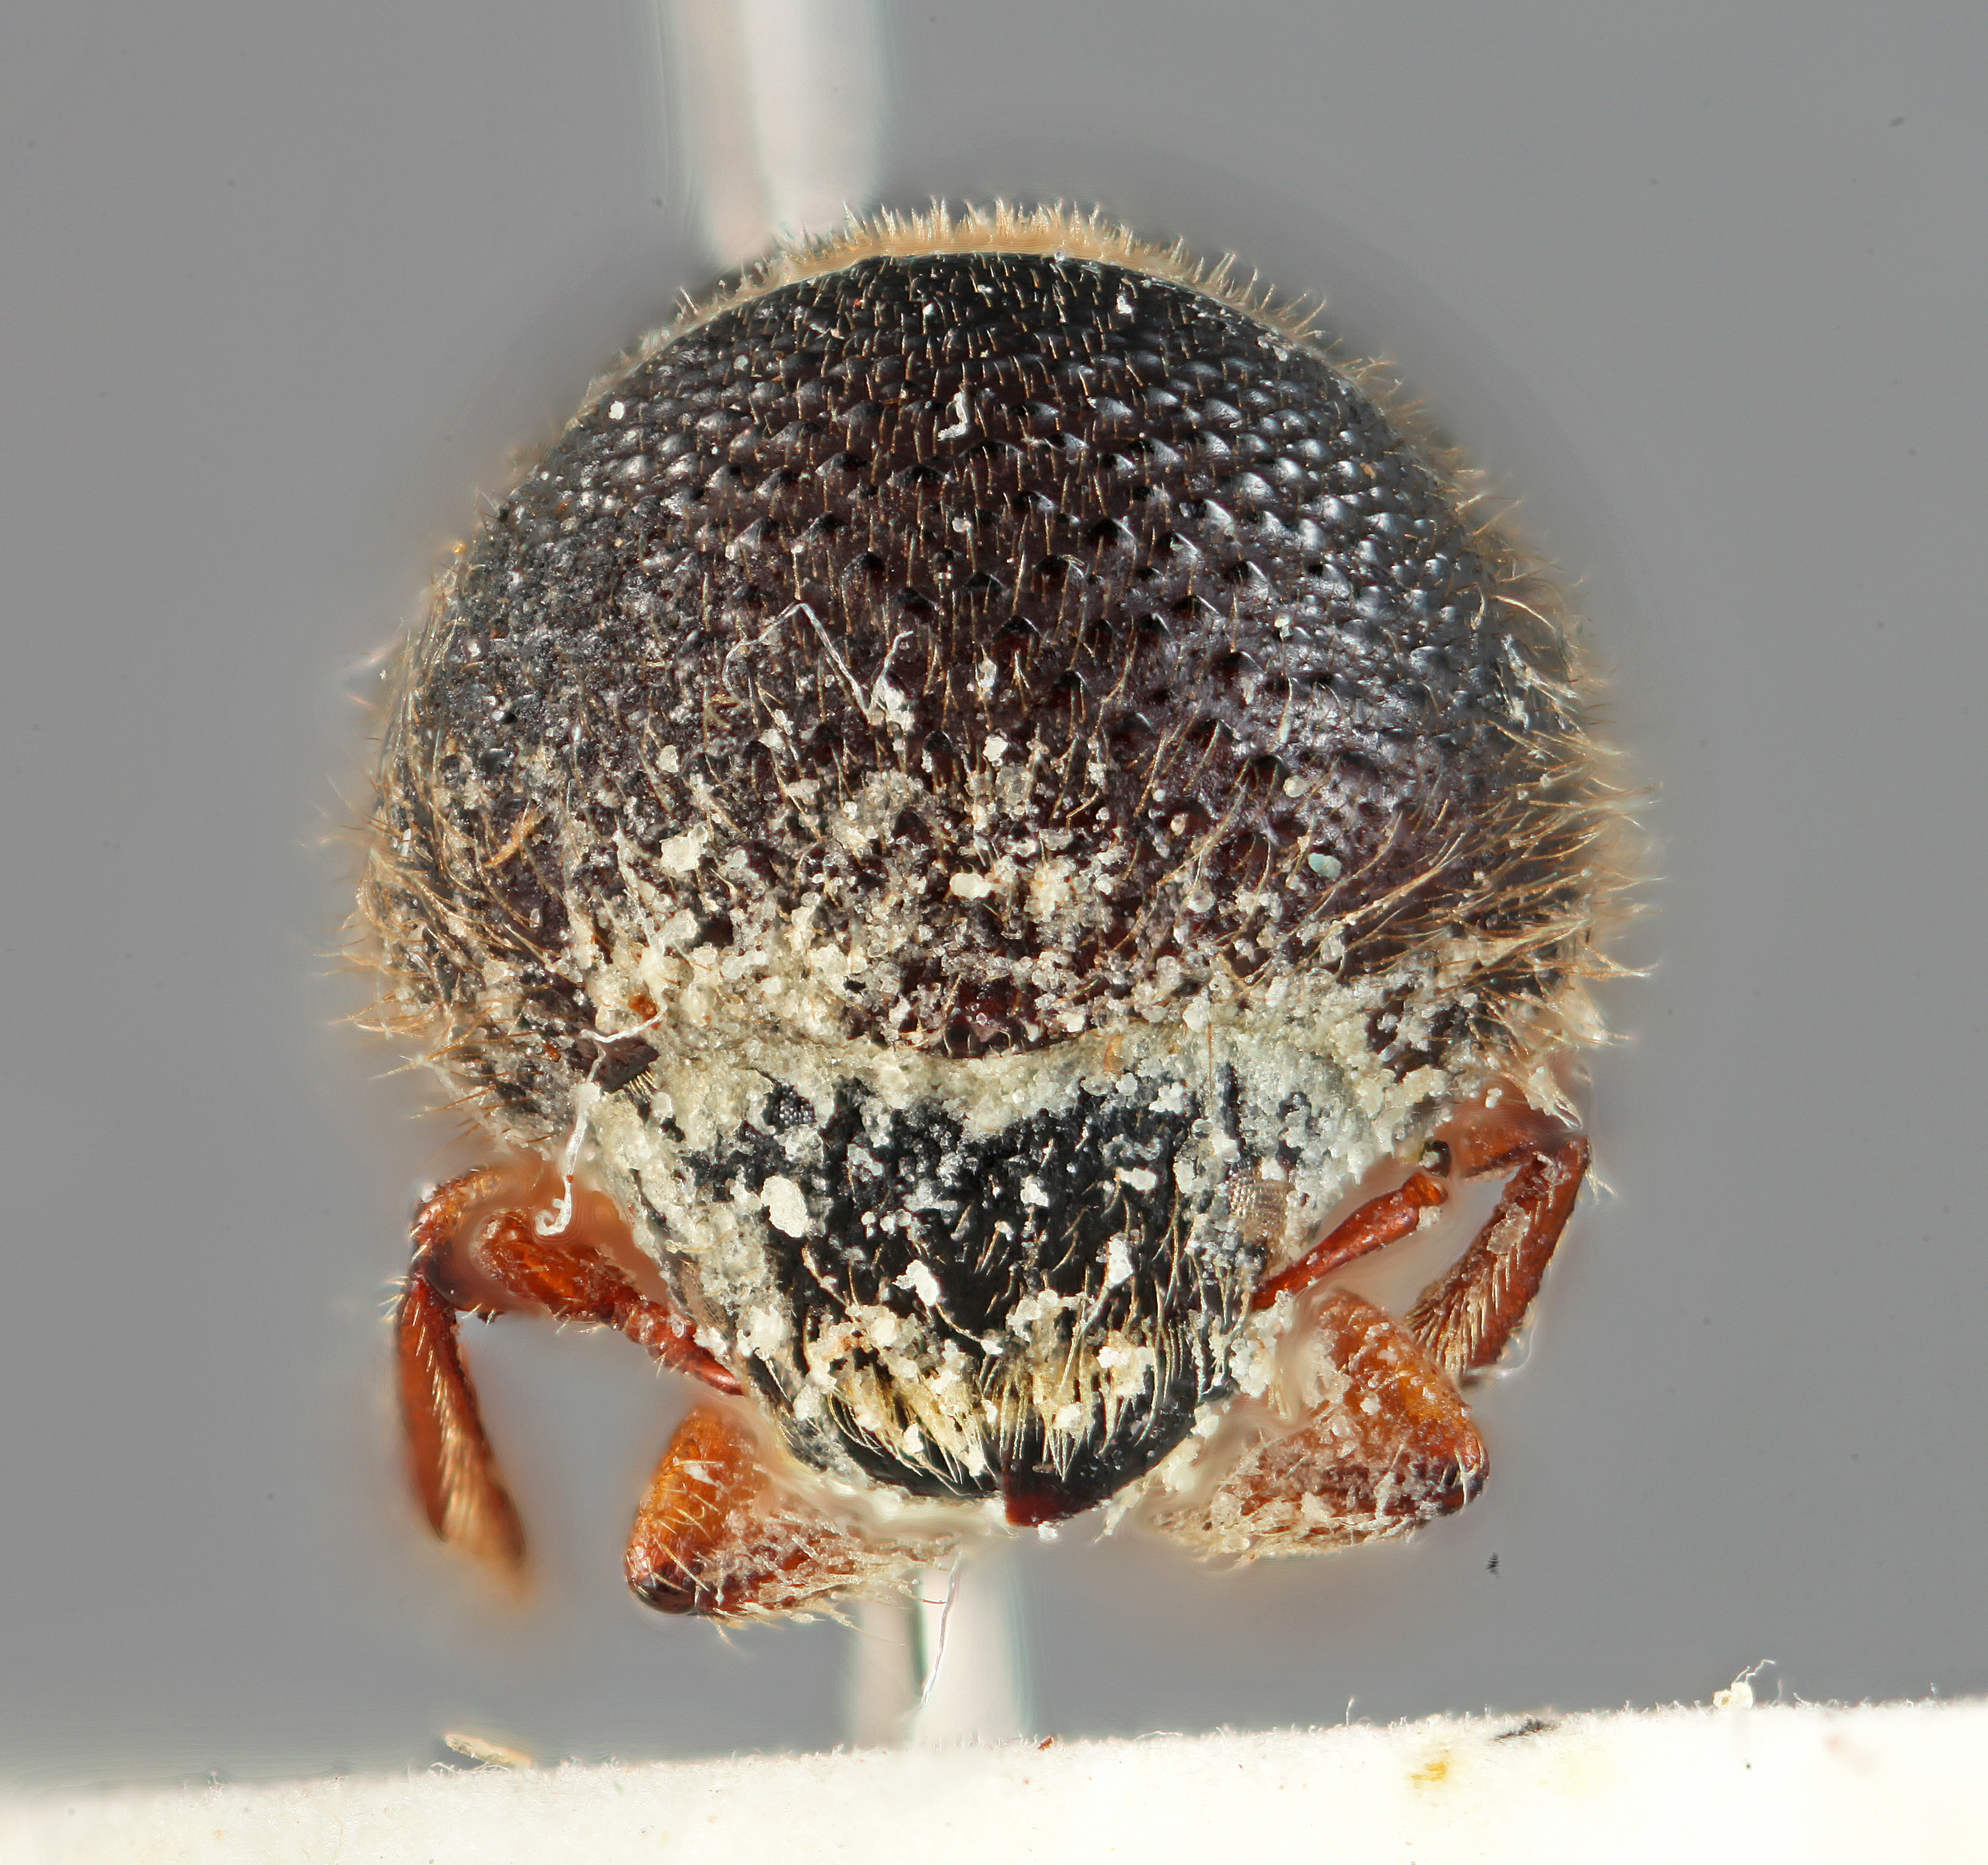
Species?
Xyleborus testudo
